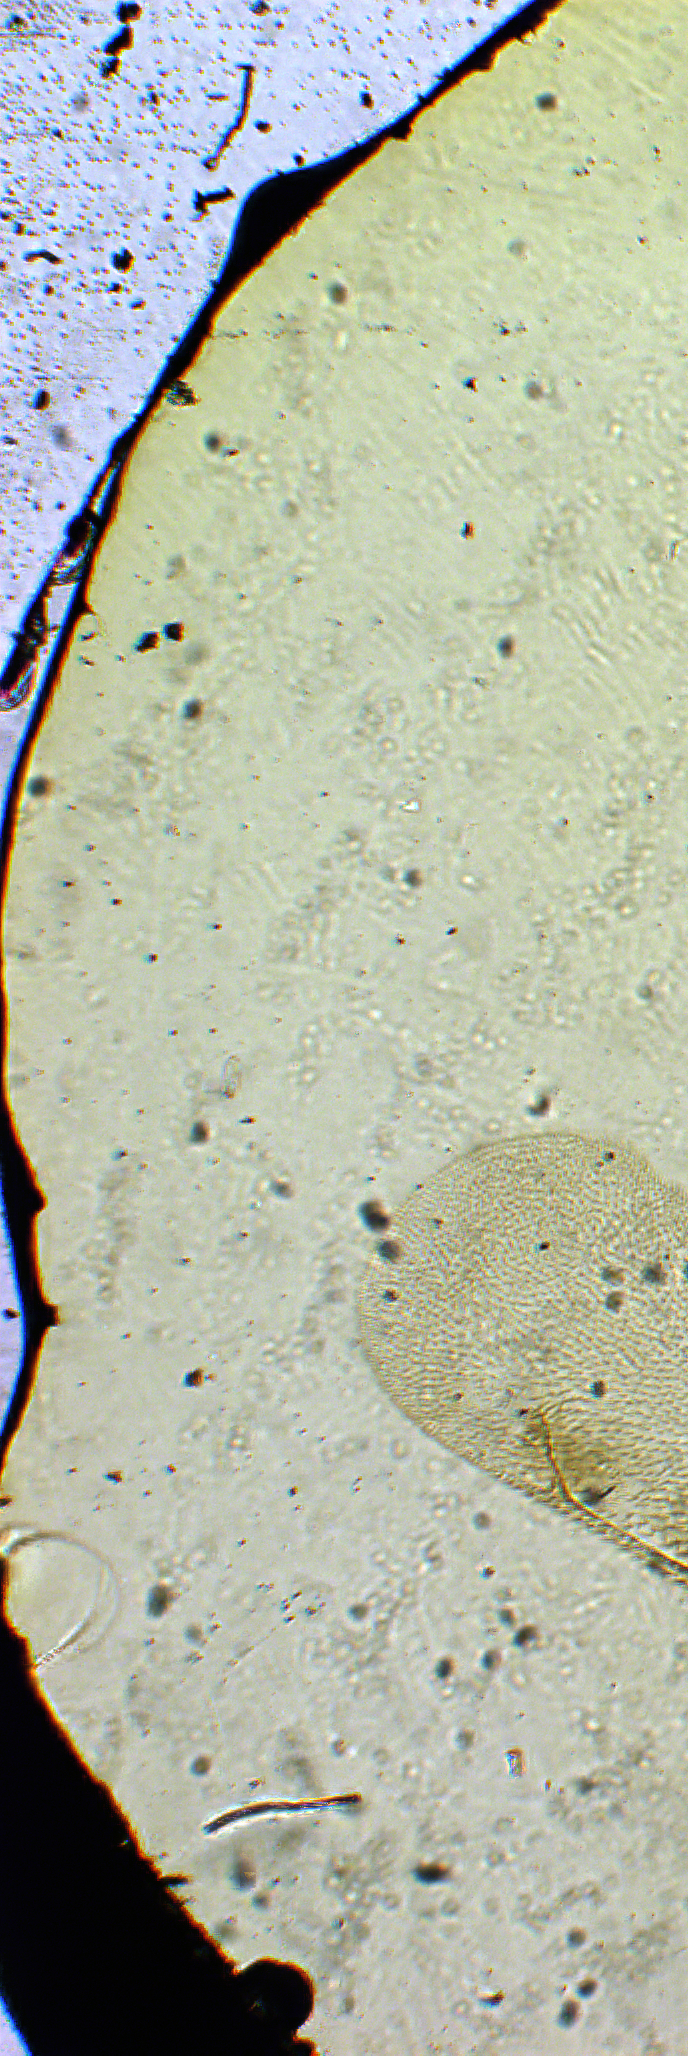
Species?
Scotolinx california
